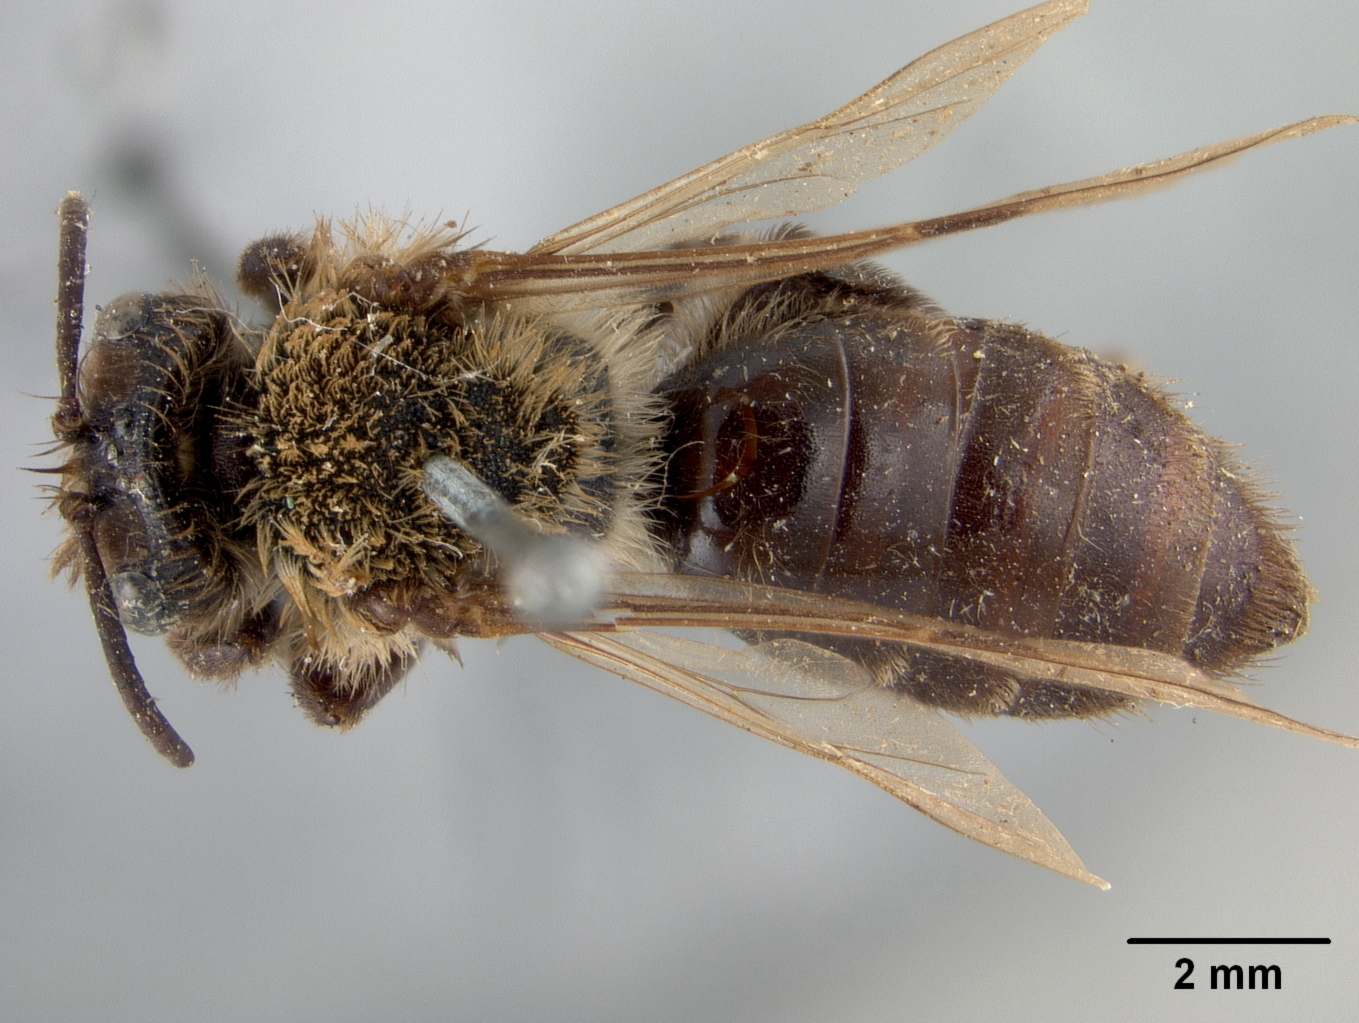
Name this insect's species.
Trachandrena ochreopleura
